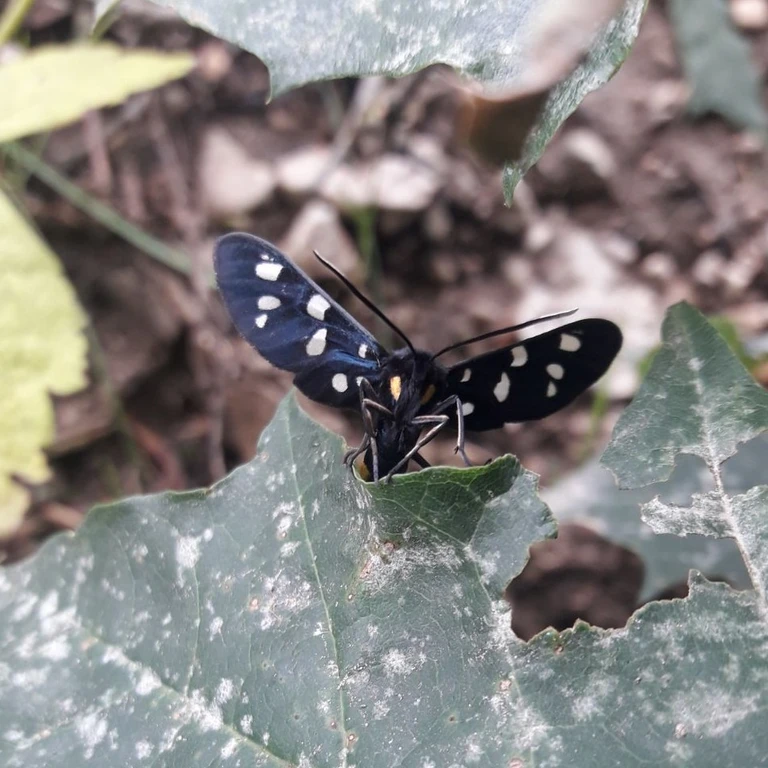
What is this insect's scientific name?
Amata phegea
